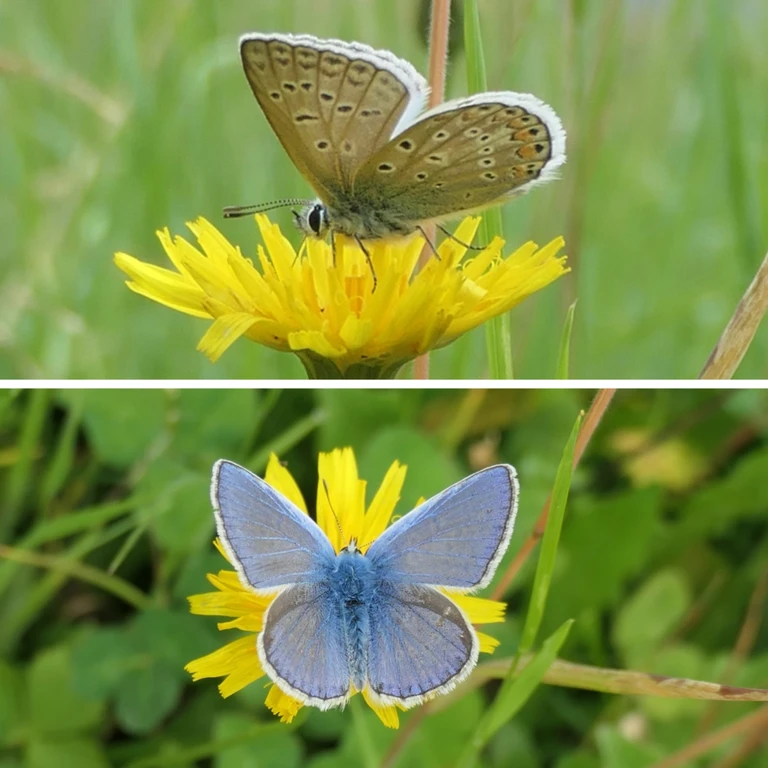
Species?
Polyommatus icarus
